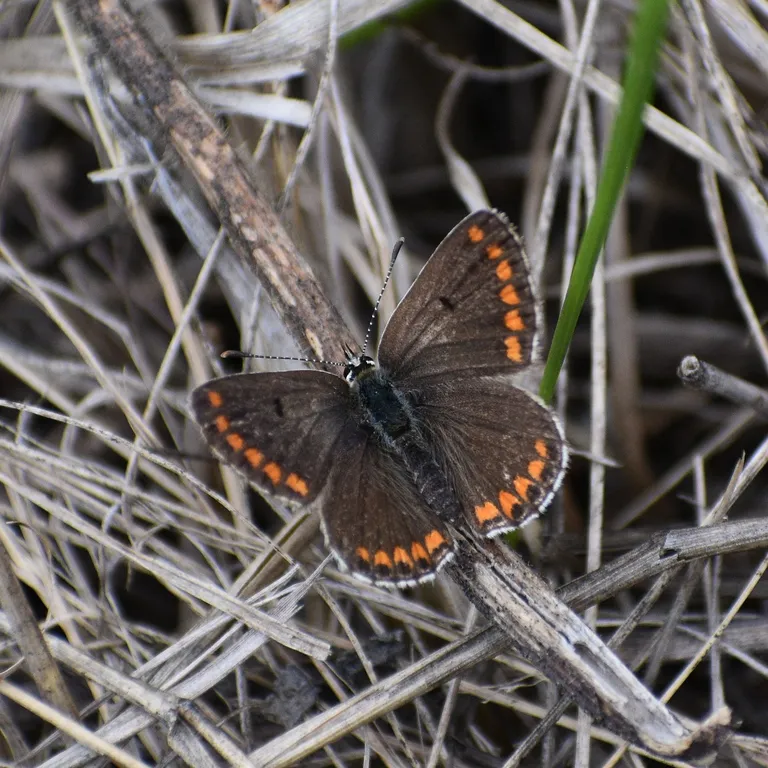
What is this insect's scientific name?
Aricia agestis/artaxerxes
